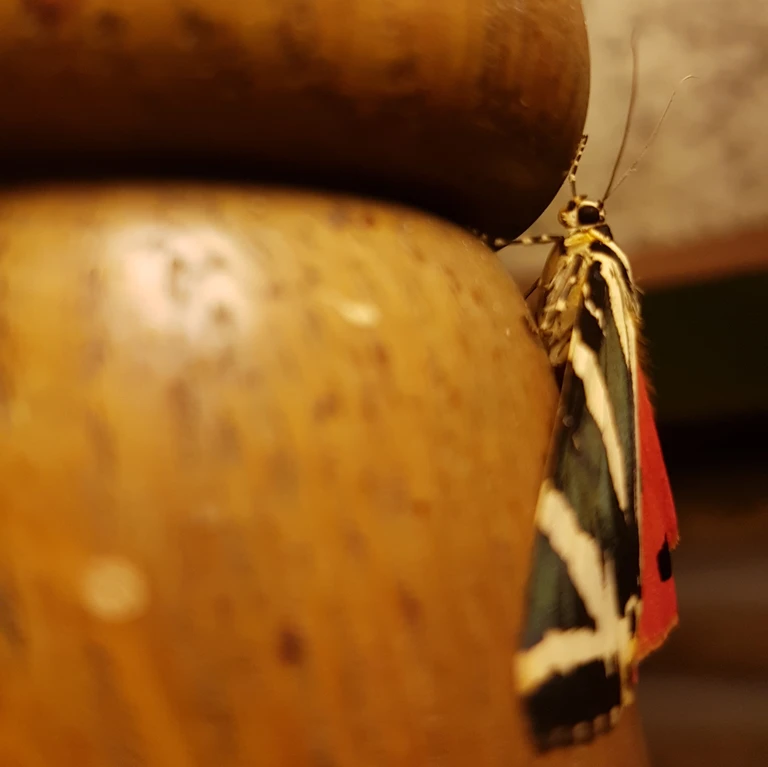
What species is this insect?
Euplagia quadripunctaria
